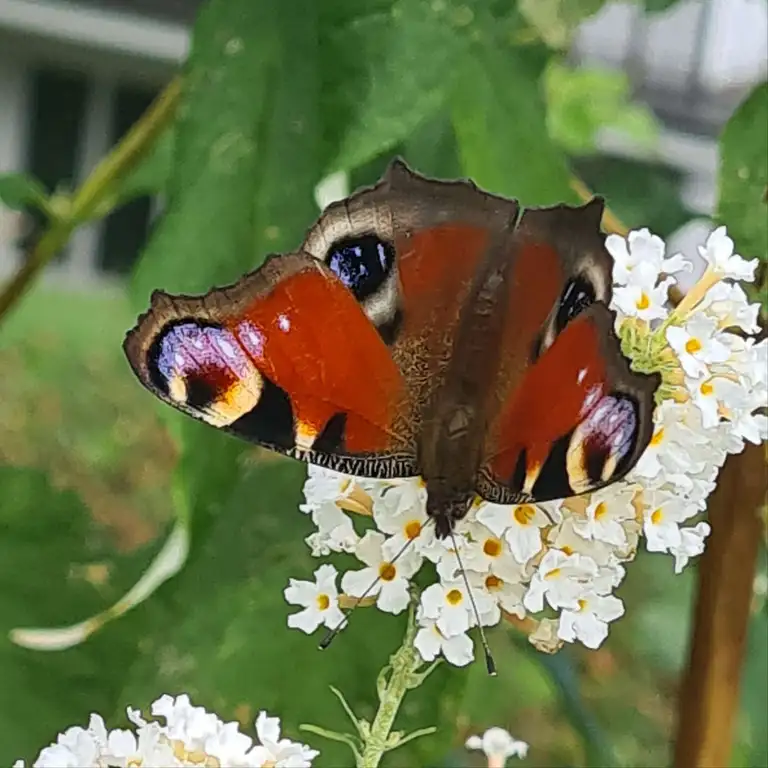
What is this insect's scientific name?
Aglais io
